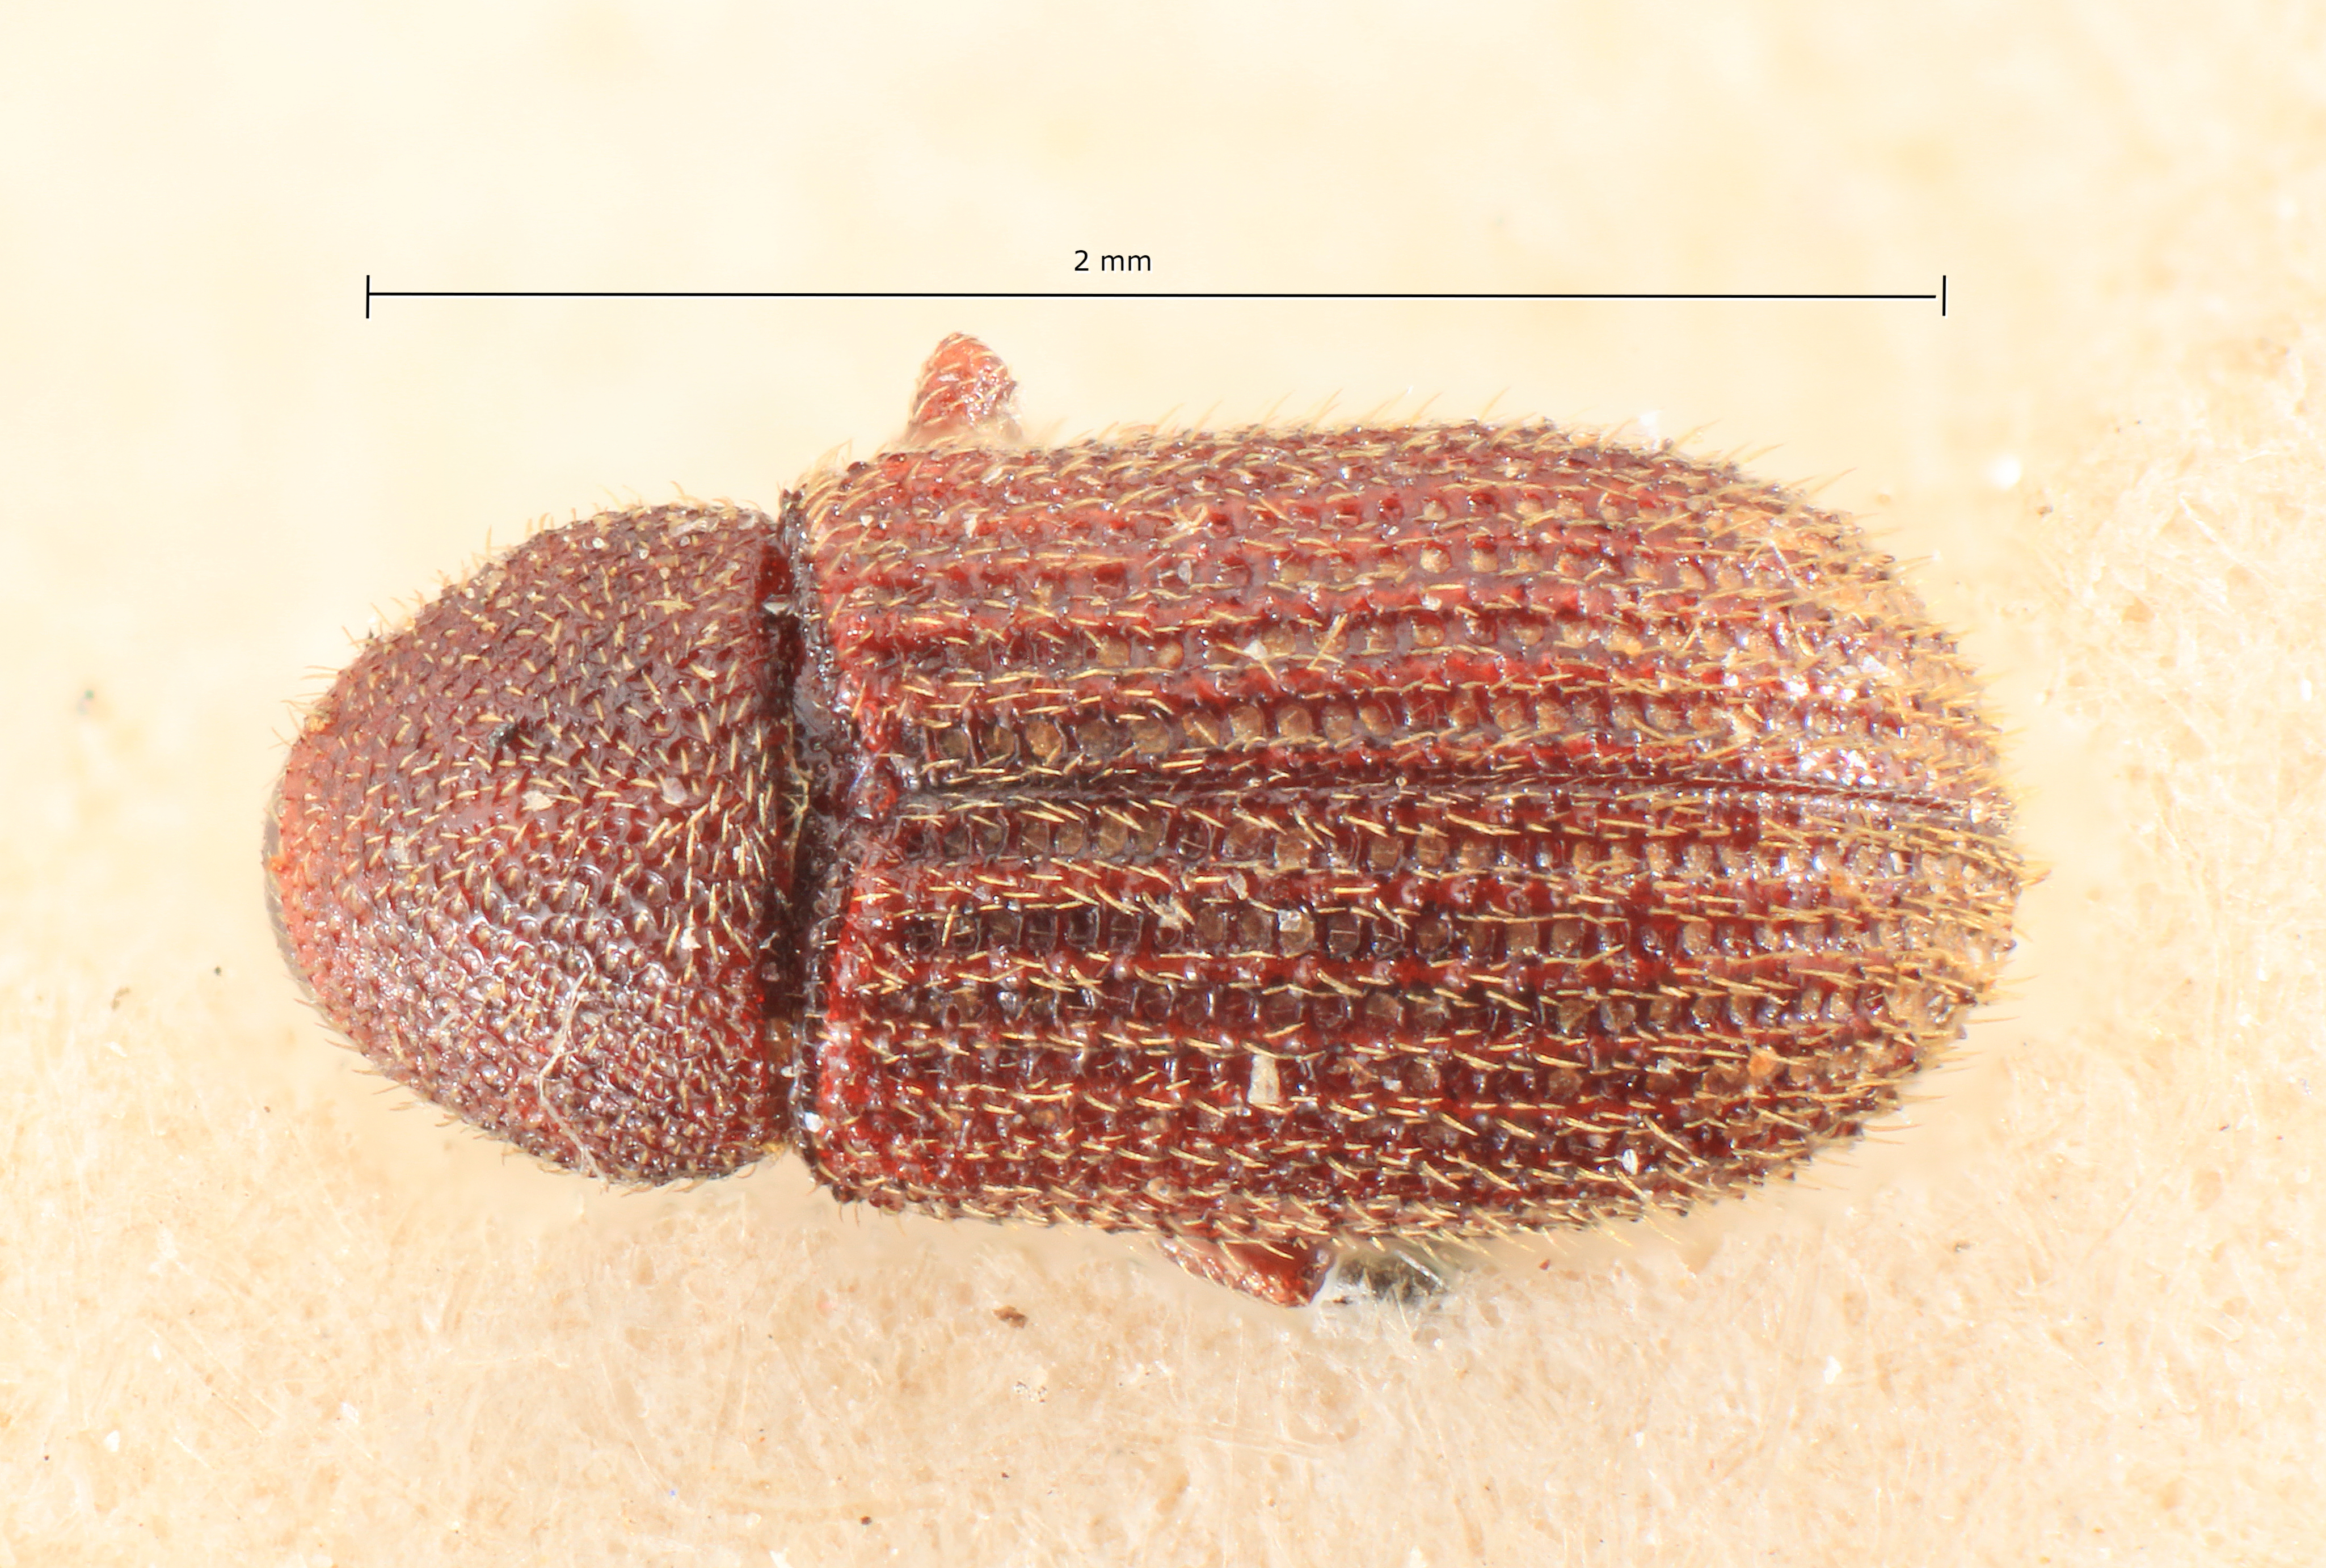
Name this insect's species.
Hylastinus pilosus
